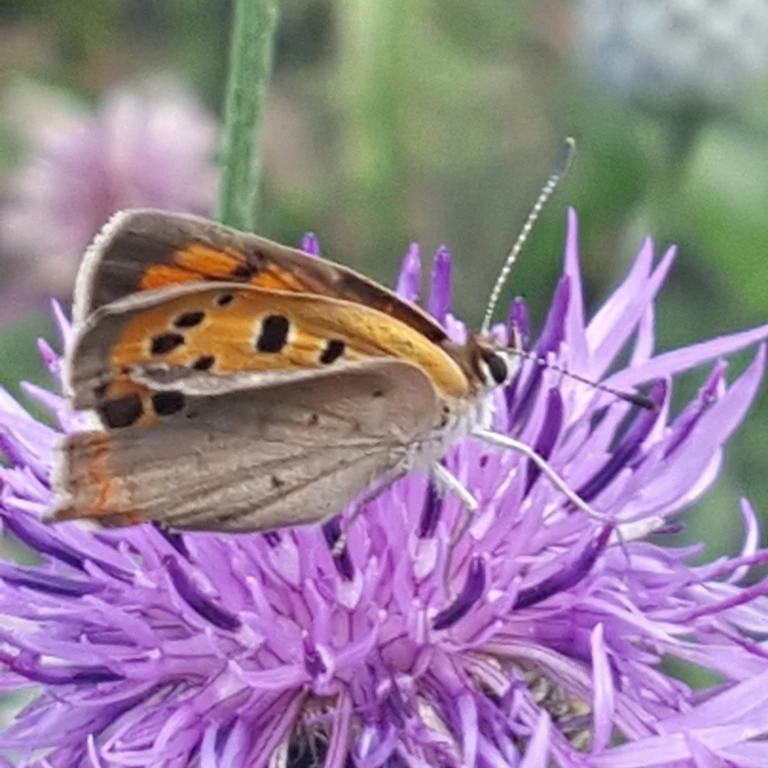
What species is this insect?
Lycaena phlaeas
